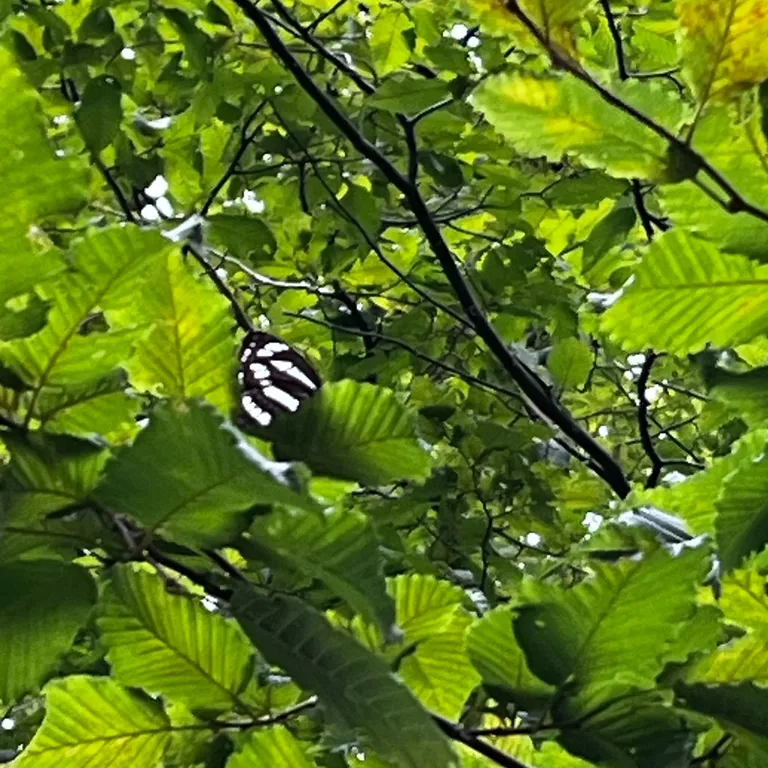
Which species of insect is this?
Neptis sappho
